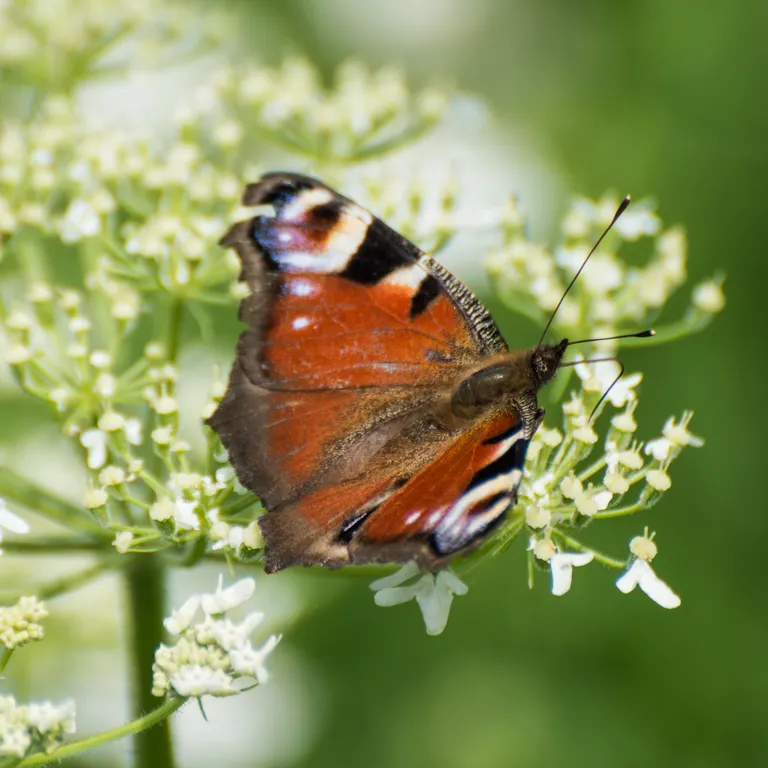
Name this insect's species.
Aglais io
